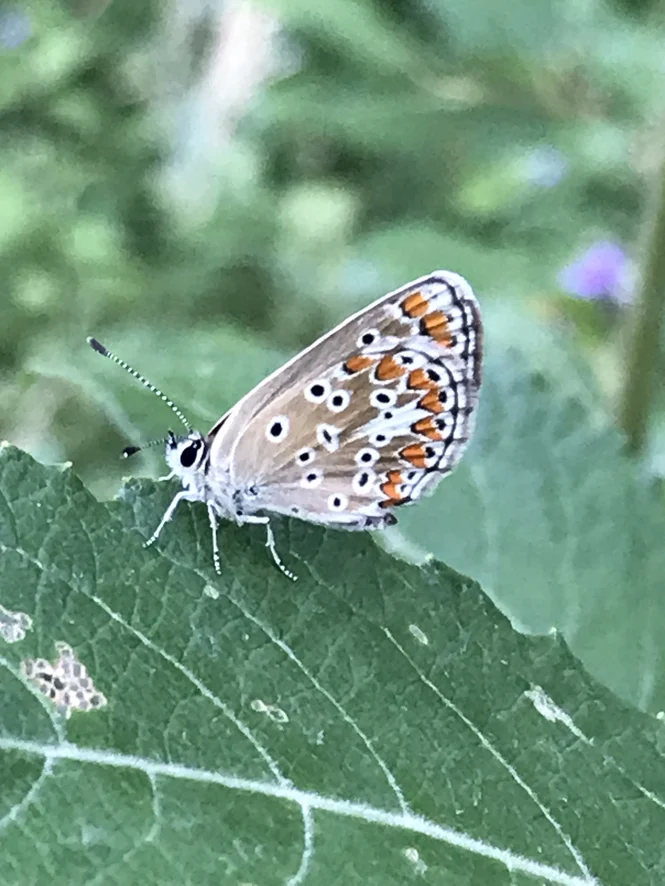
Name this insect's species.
Aricia agestis/artaxerxes
